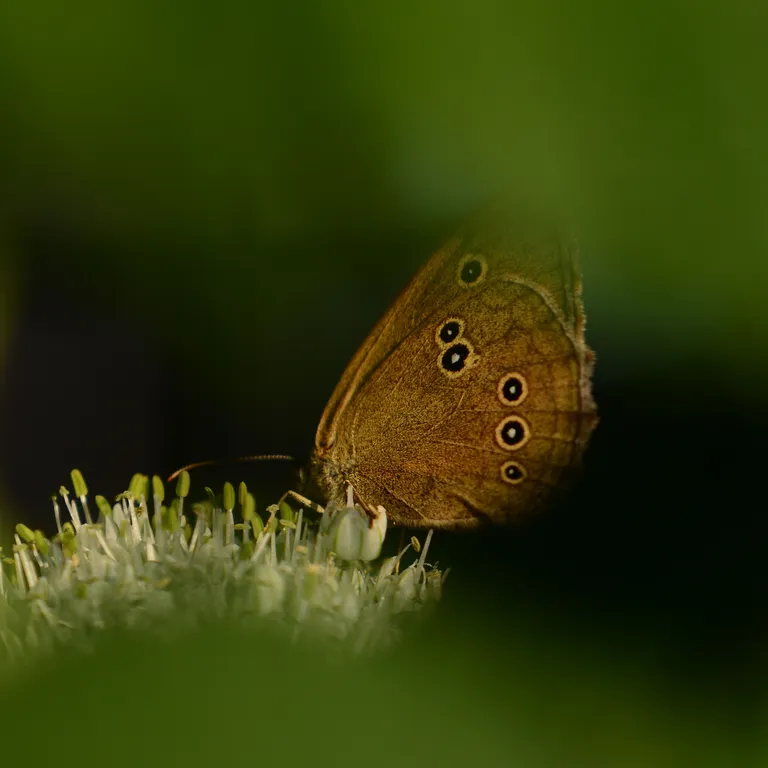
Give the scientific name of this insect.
Aphantopus hyperantus
